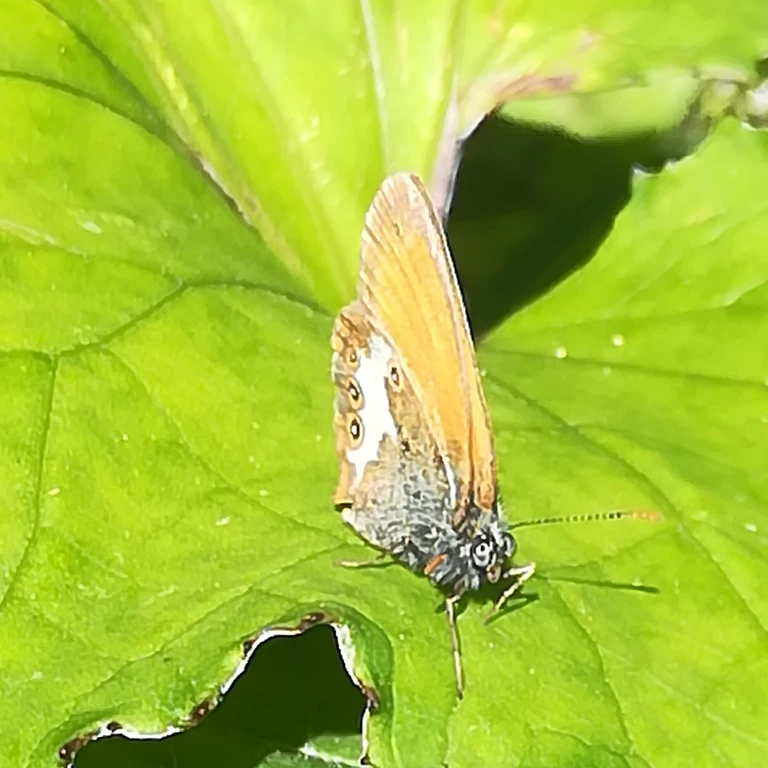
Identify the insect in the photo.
Coenonympha arcania
